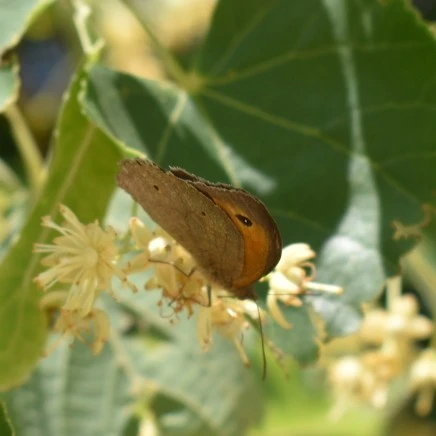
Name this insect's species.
Maniola jurtina
